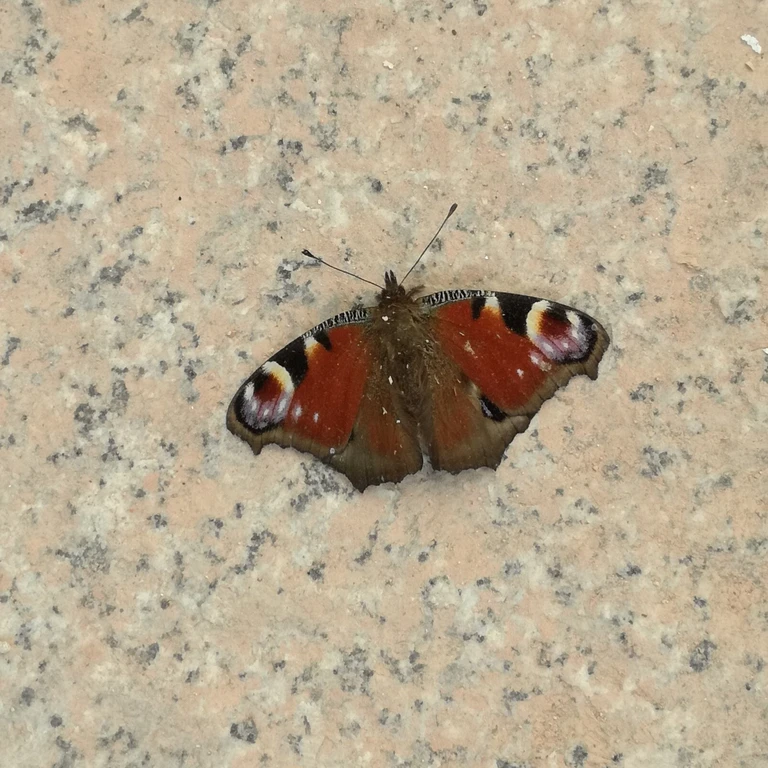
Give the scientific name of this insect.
Aglais io
